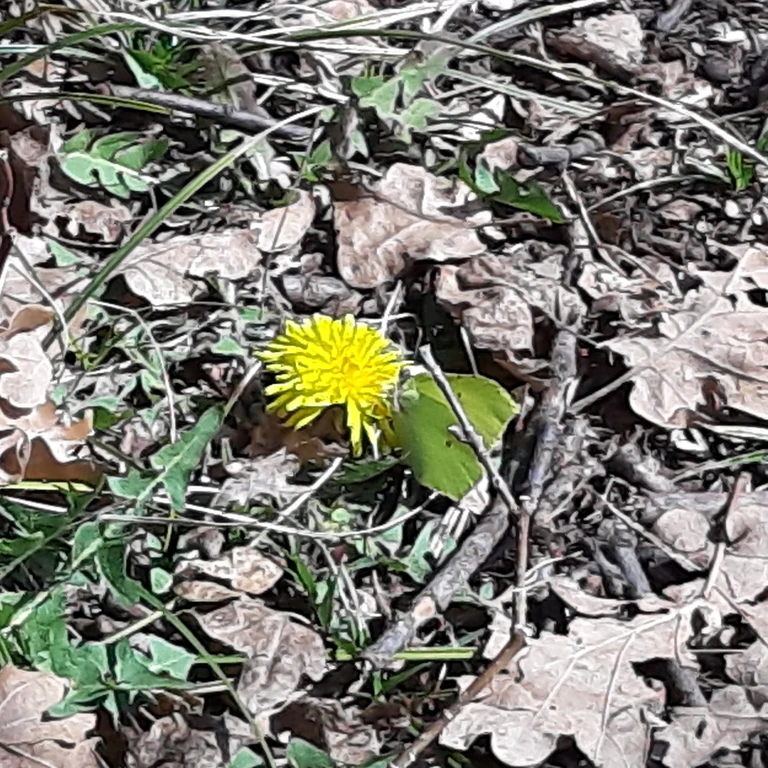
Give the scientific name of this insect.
Gonepteryx rhamni
